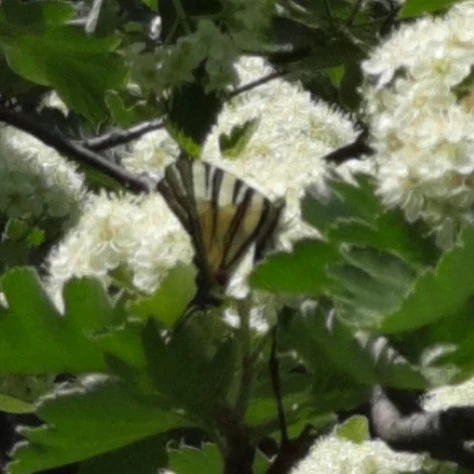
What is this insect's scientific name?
Iphiclides podalirius
